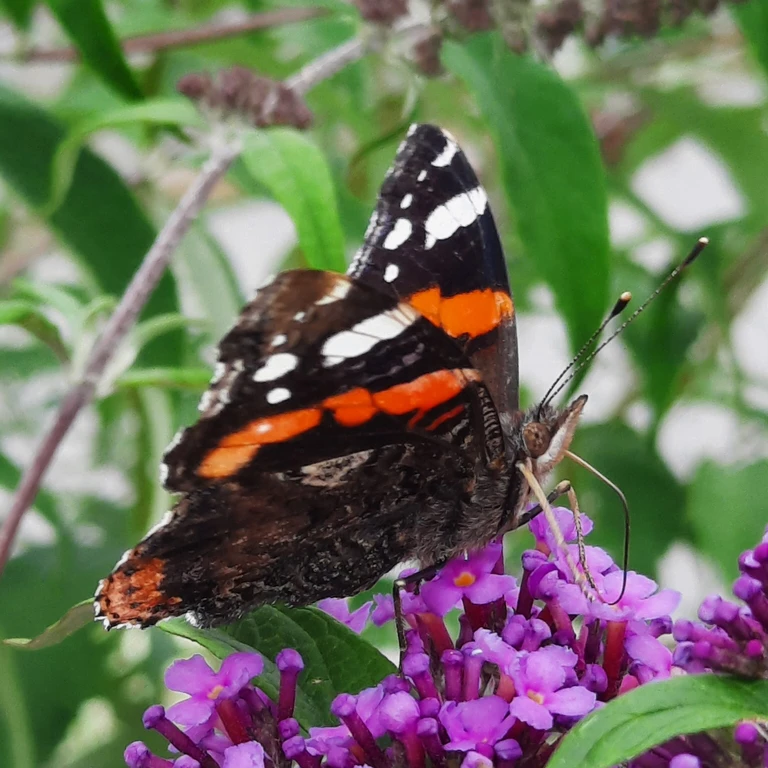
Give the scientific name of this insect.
Vanessa atalanta
